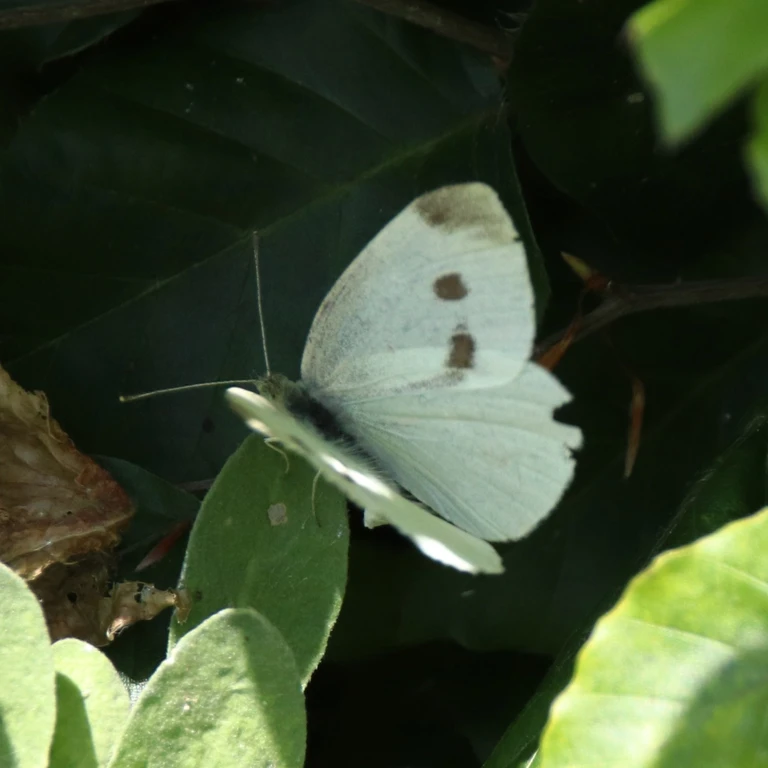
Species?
Pieris rapae
